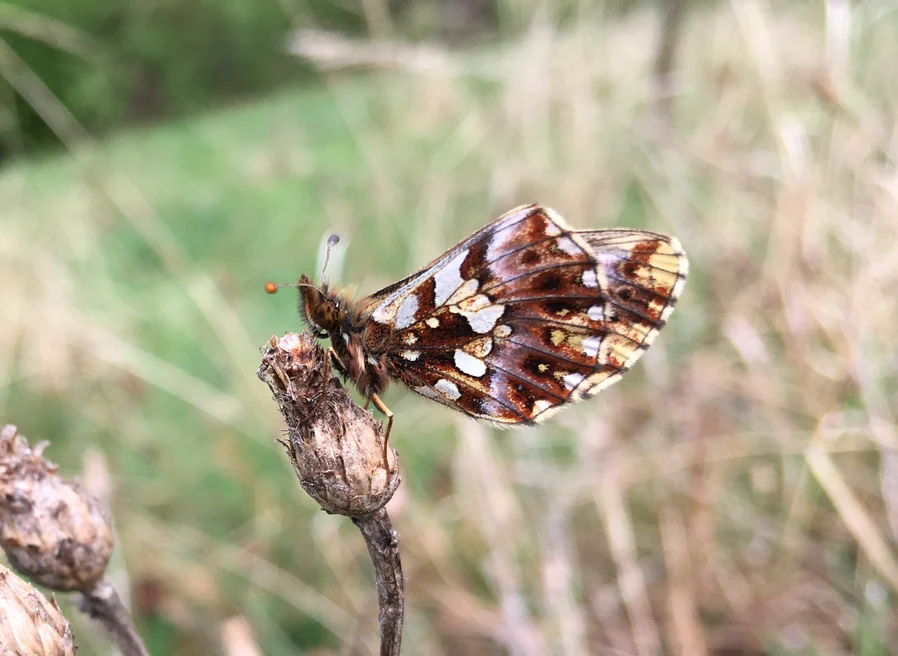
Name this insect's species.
Boloria dia
